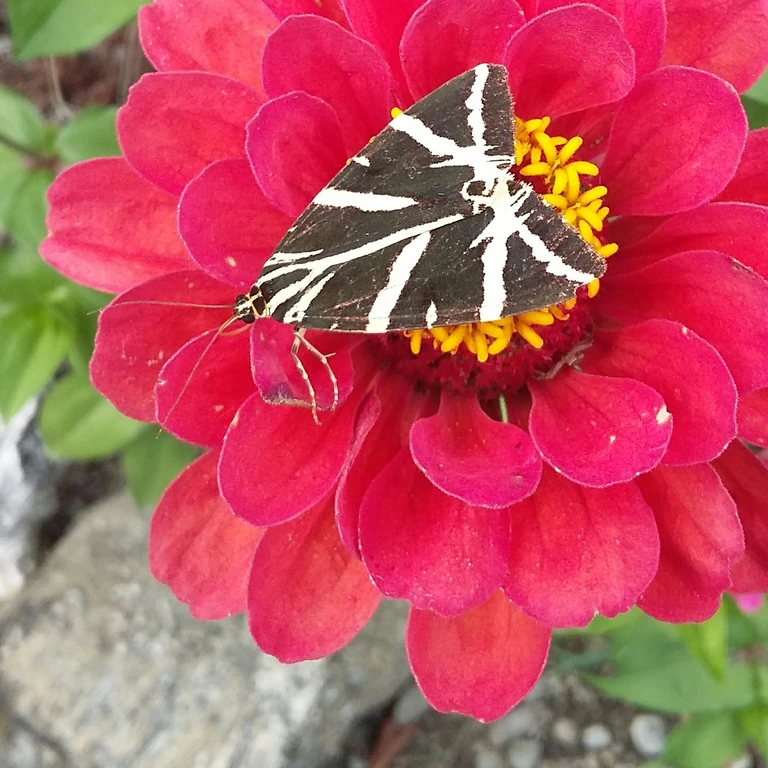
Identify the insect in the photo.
Euplagia quadripunctaria
